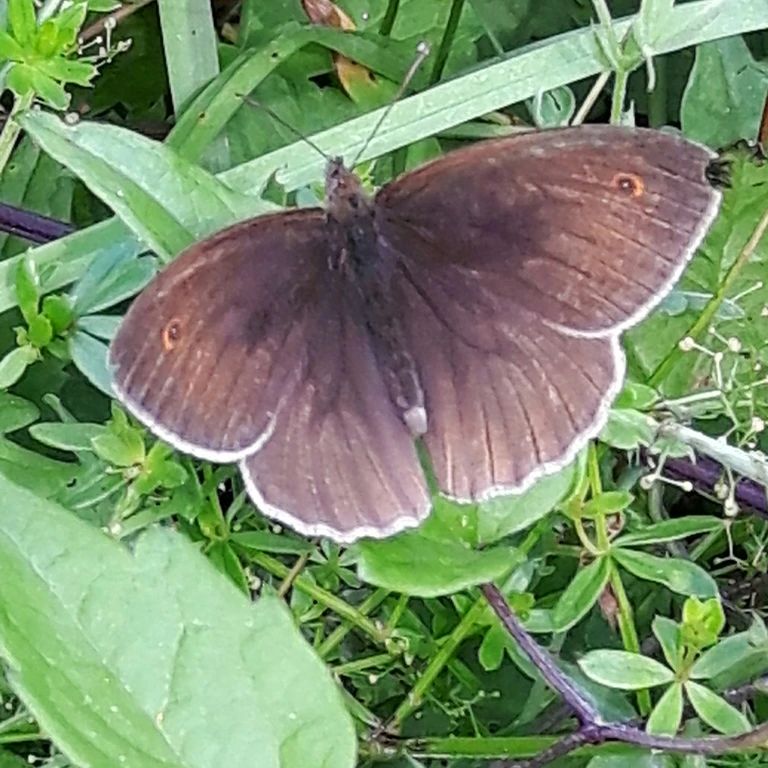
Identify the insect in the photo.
Maniola jurtina
